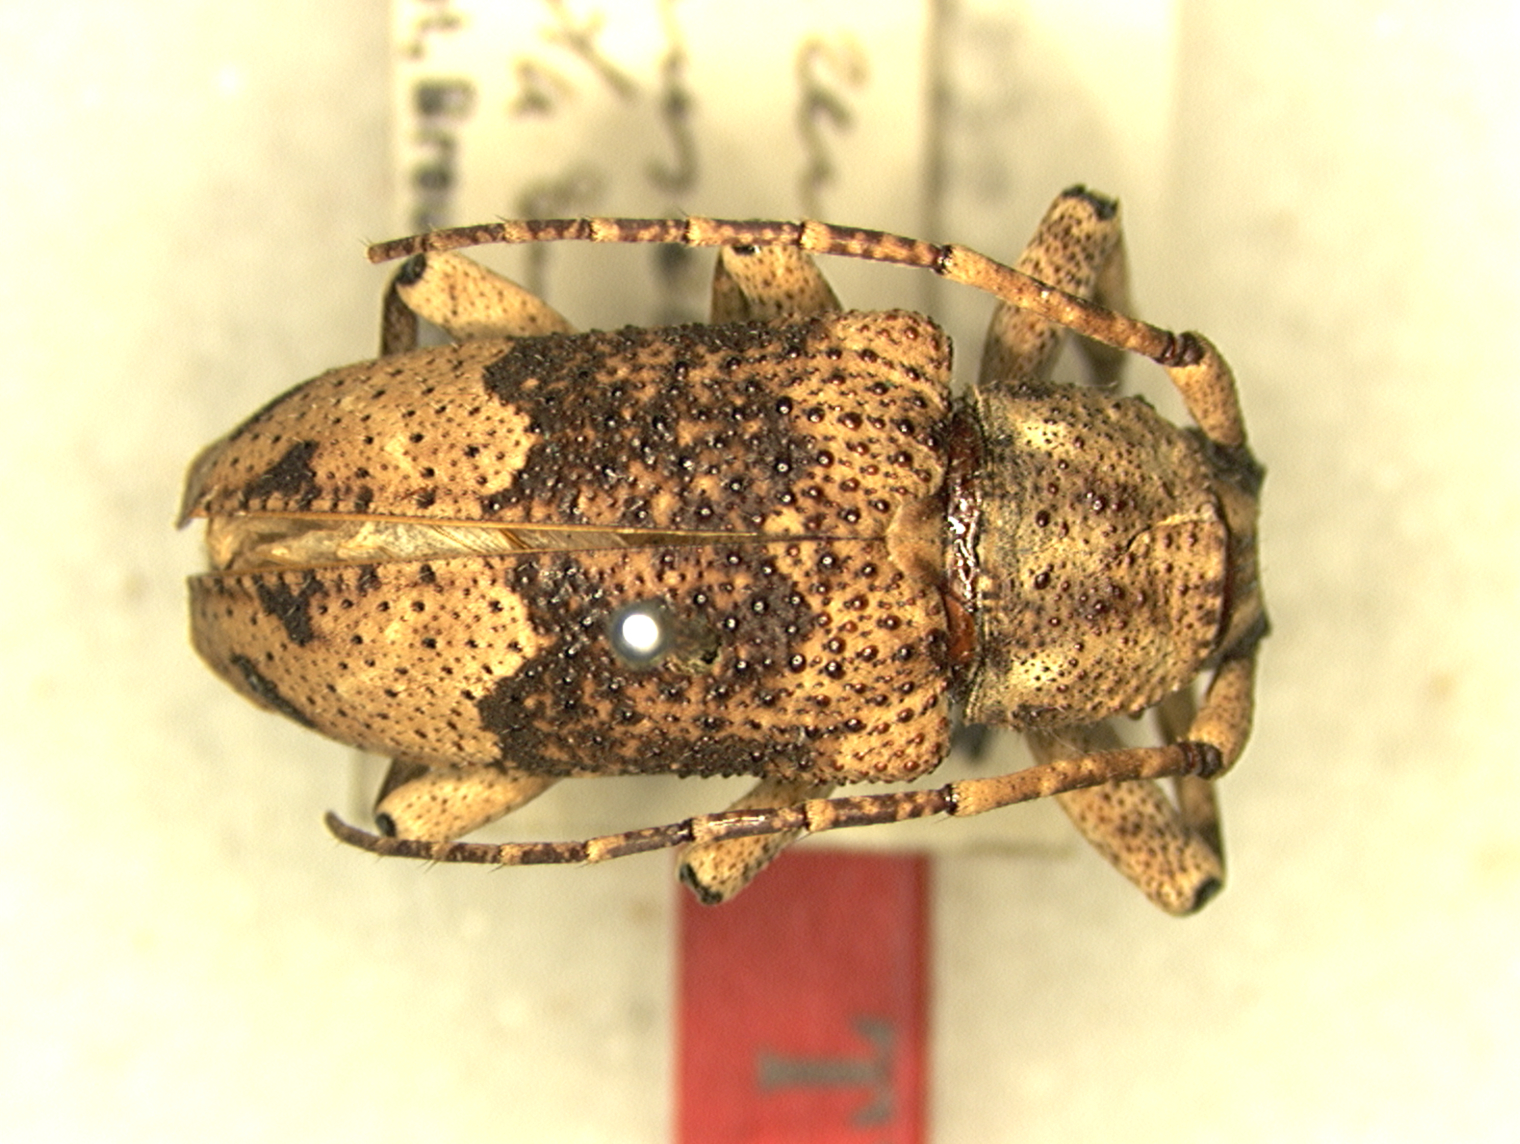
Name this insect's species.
Eczemotes transversefasciata
